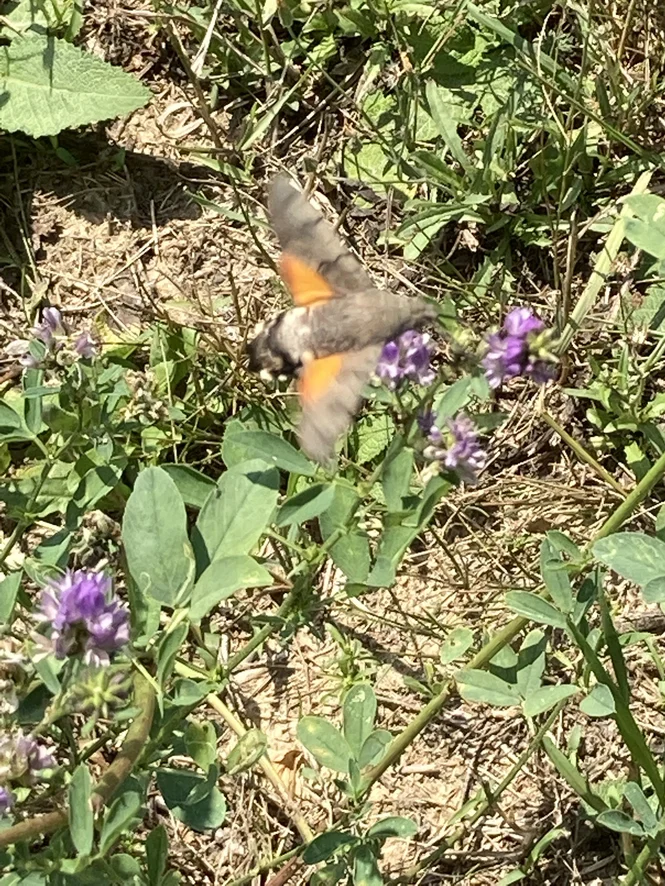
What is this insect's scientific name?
Macroglossum stellatarum
